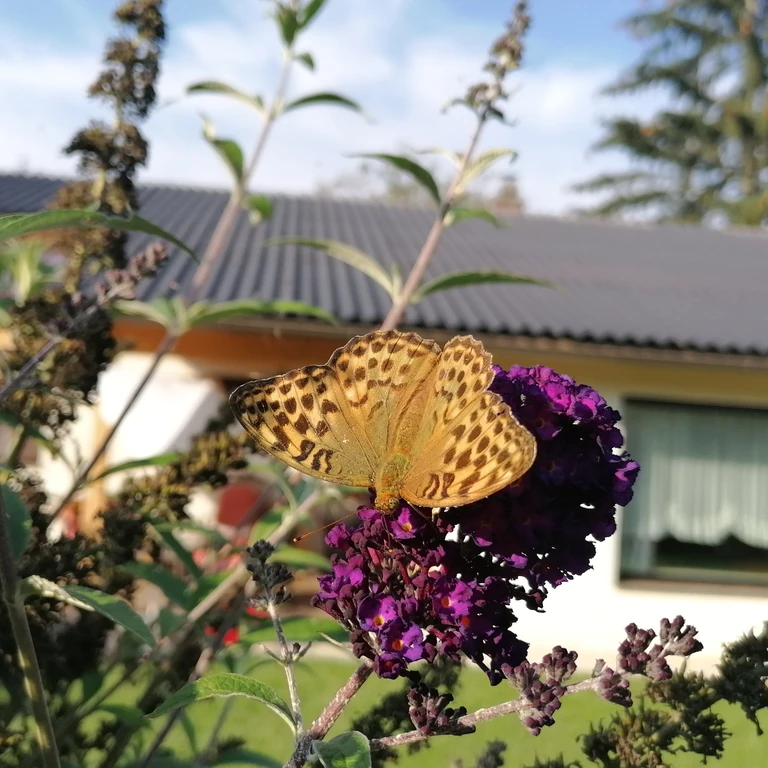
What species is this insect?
Argynnis paphia
